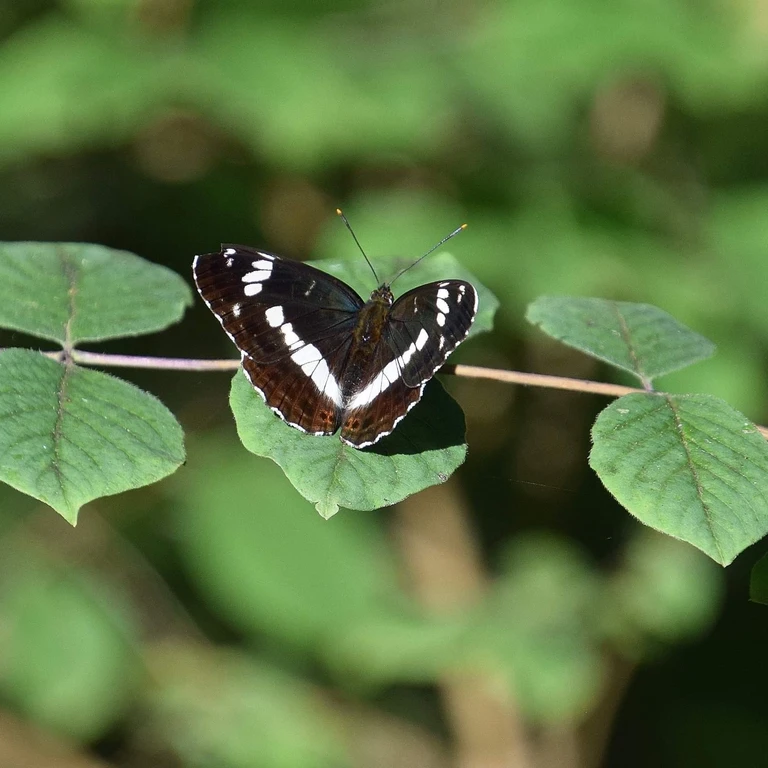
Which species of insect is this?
Limenitis camilla (also Ladoga camilla)
